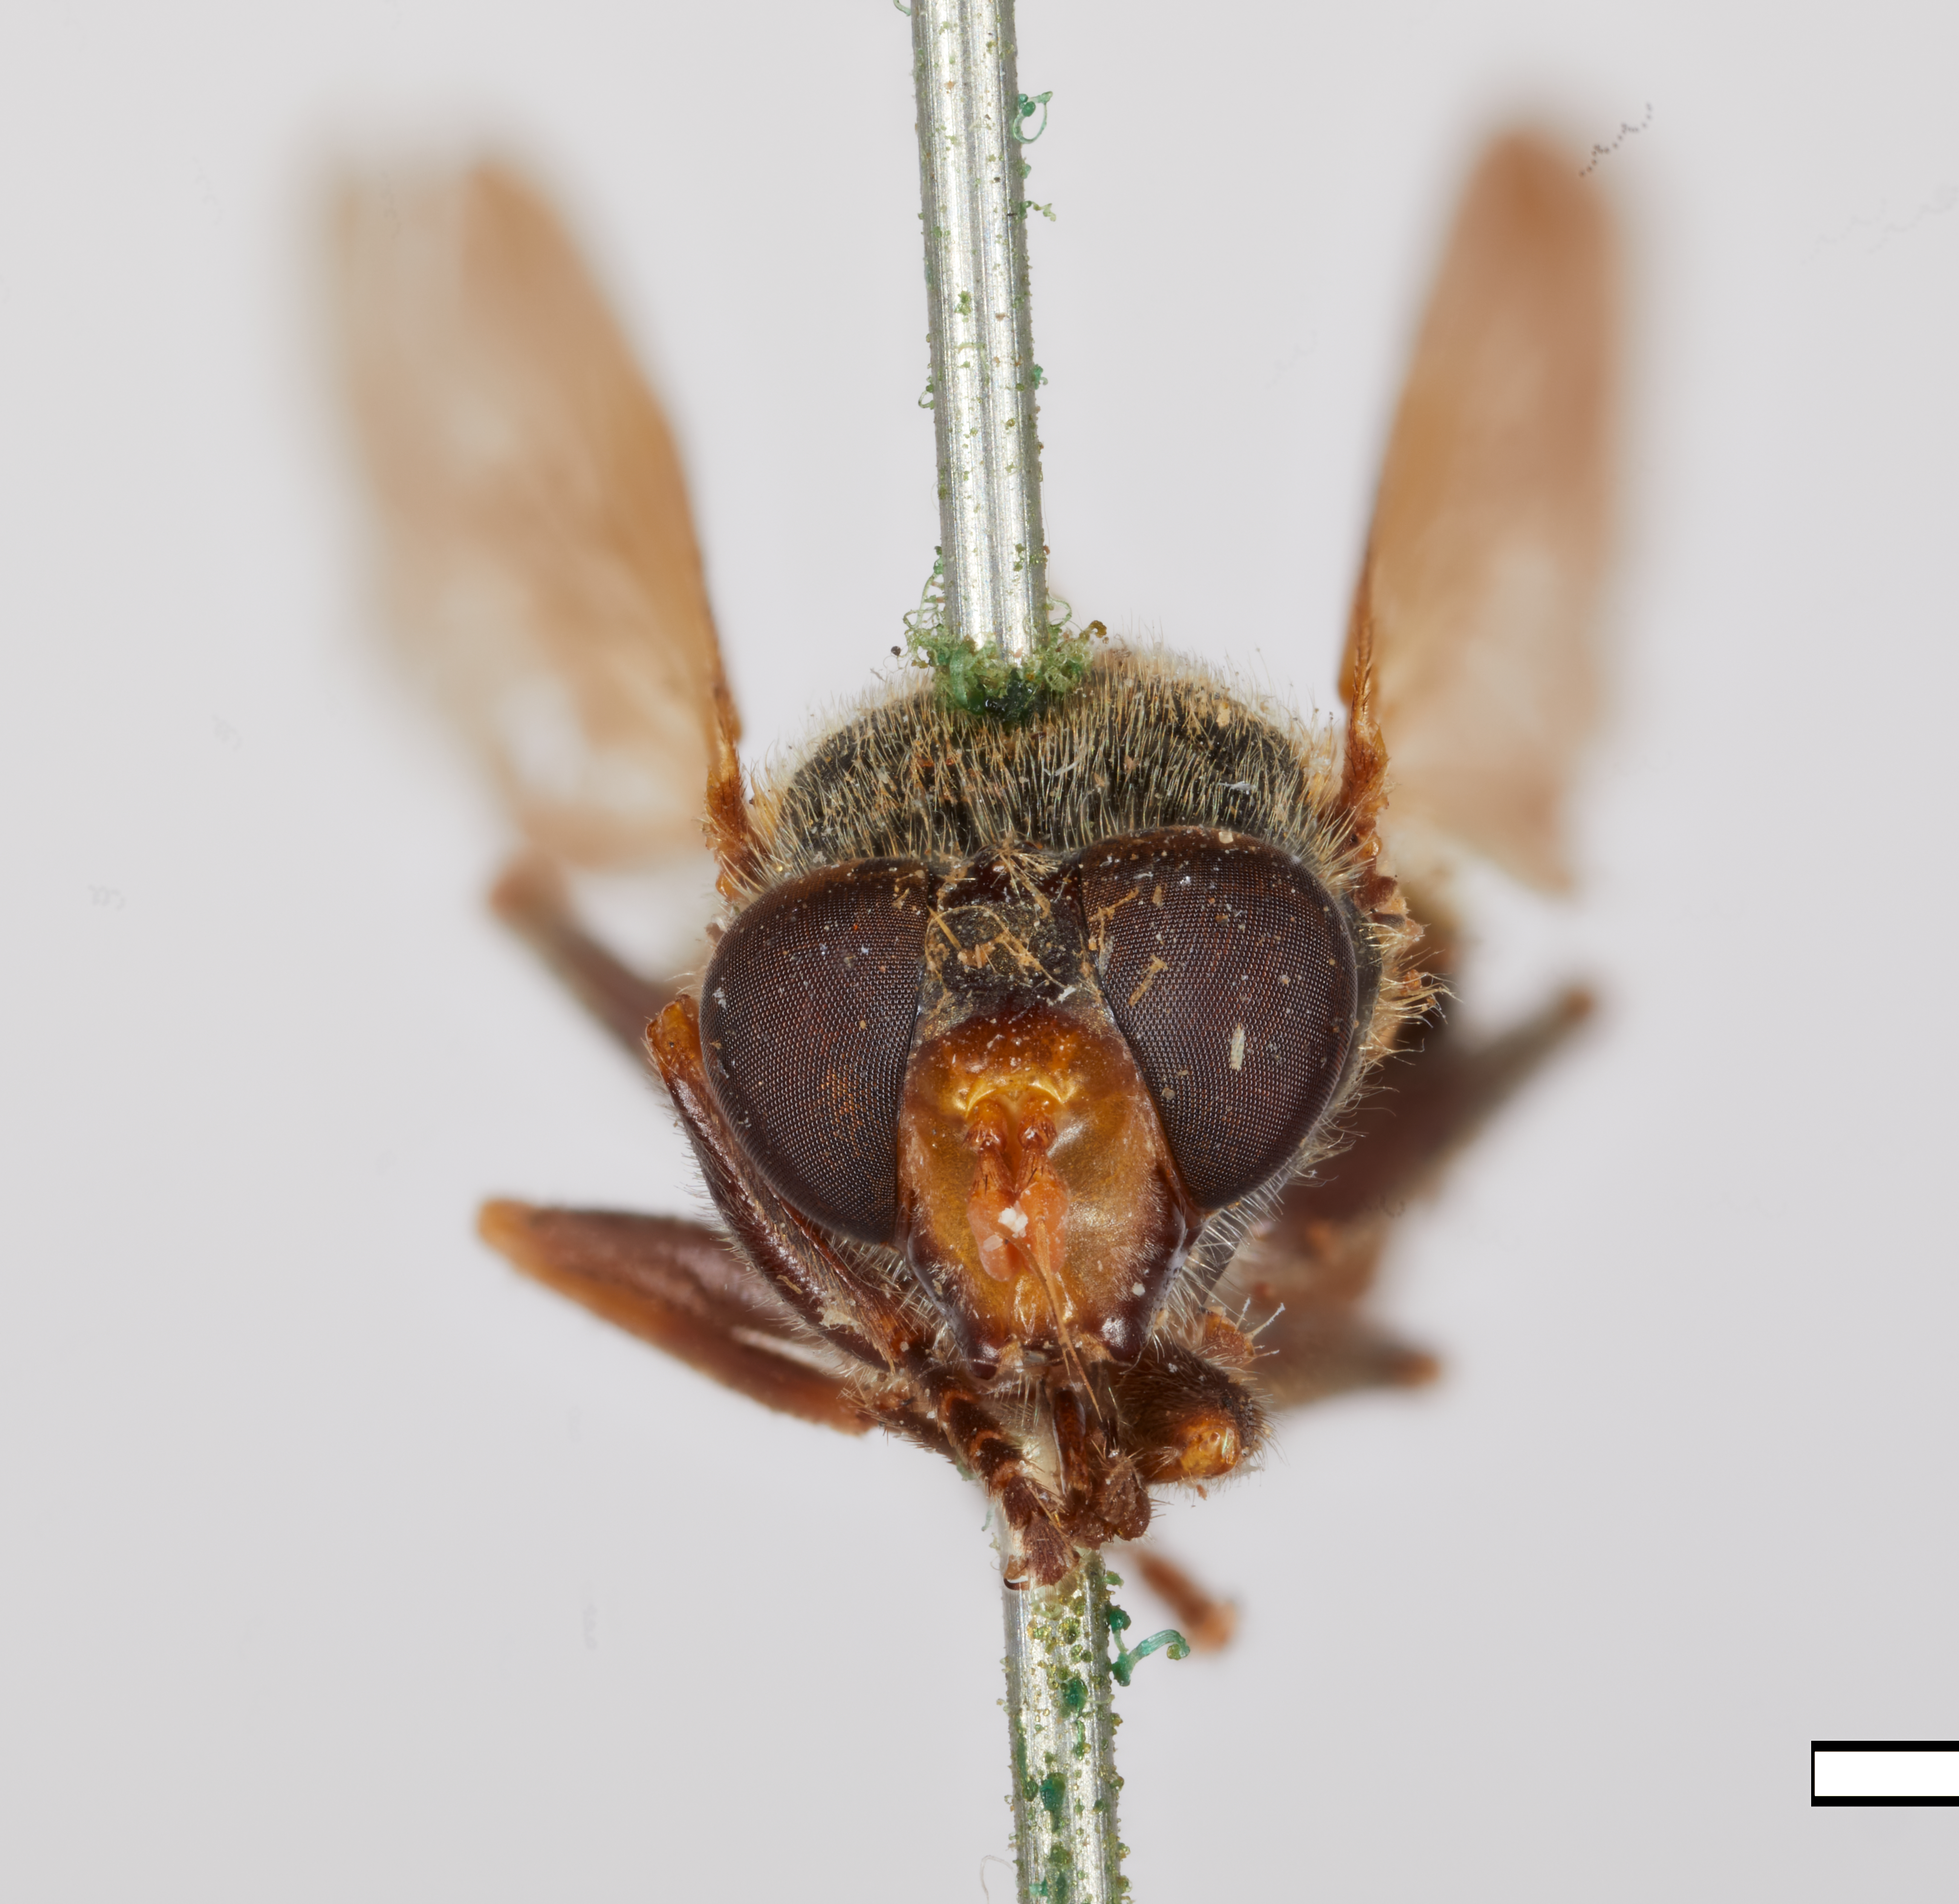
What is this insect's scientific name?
Criorhina nigra
